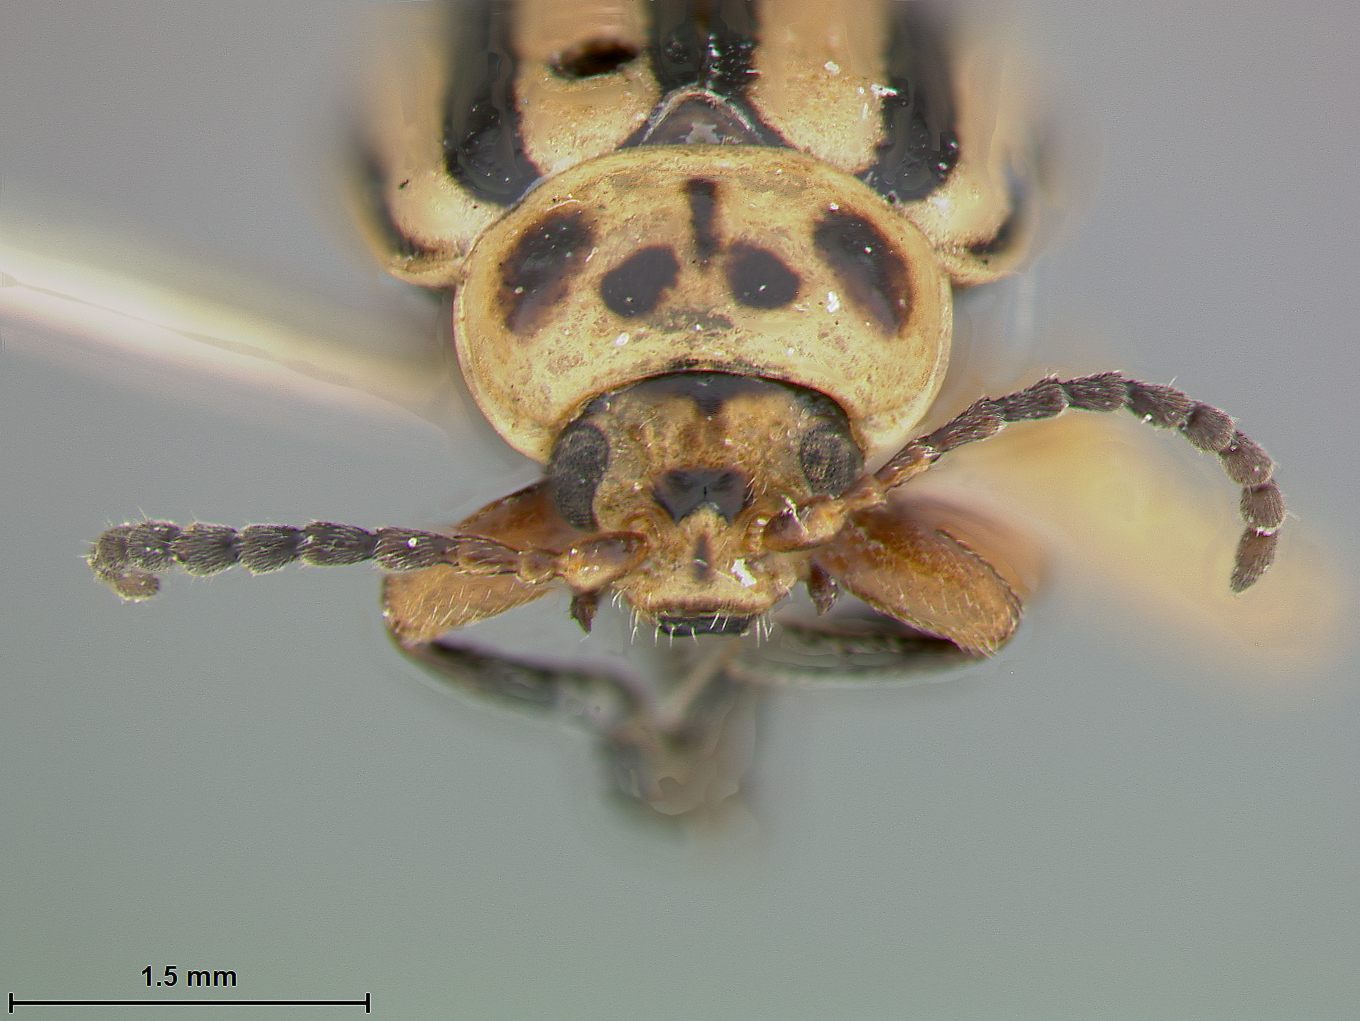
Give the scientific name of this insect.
Disonycha brevicornis
